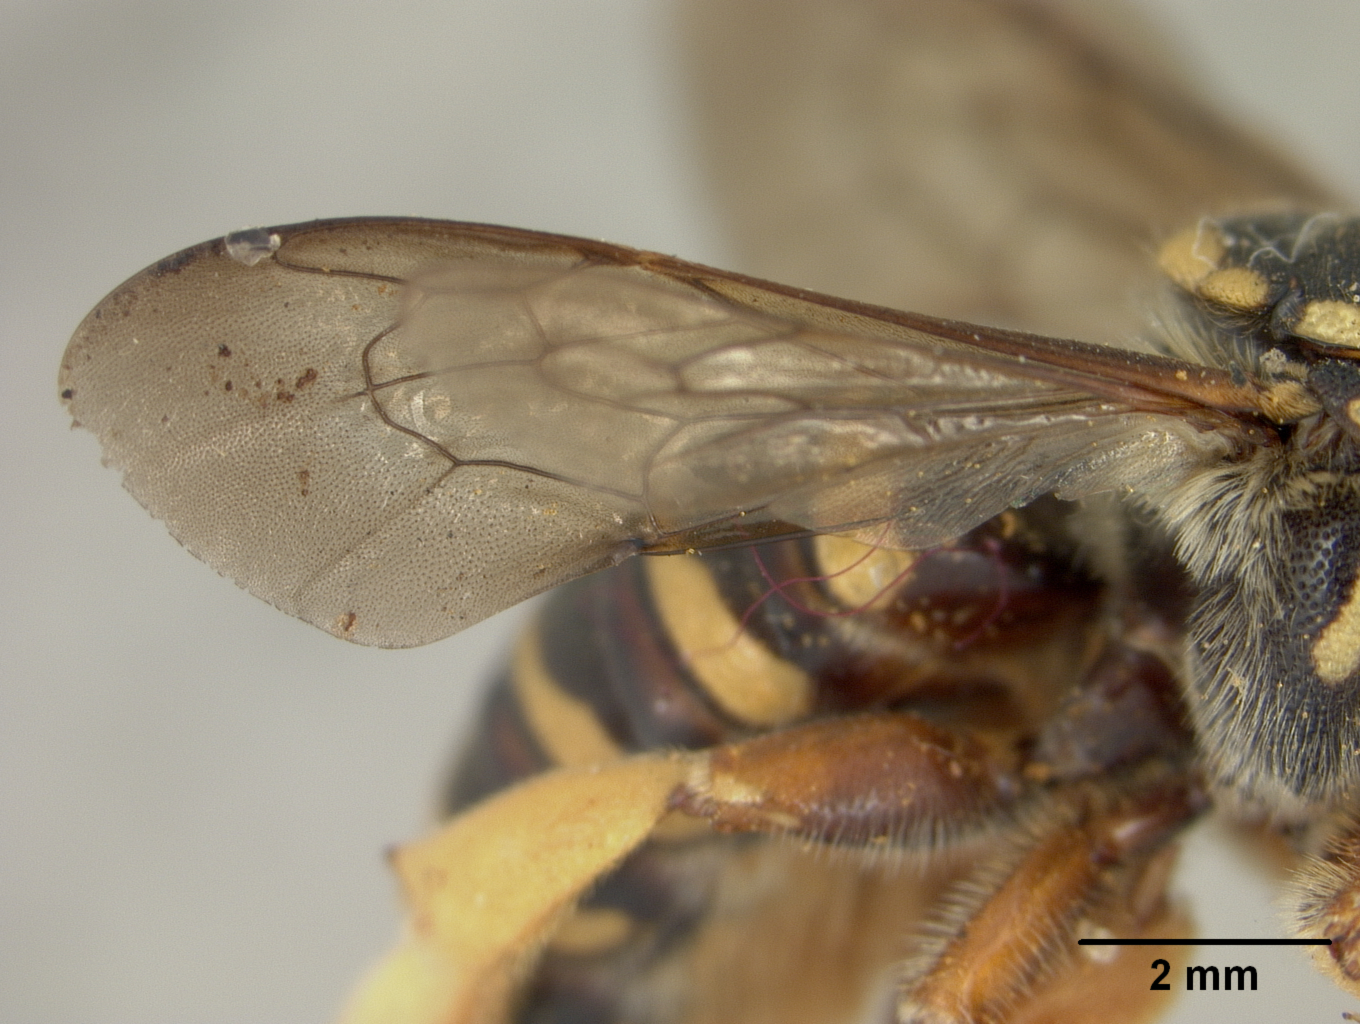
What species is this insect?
Anthidium harbecki
